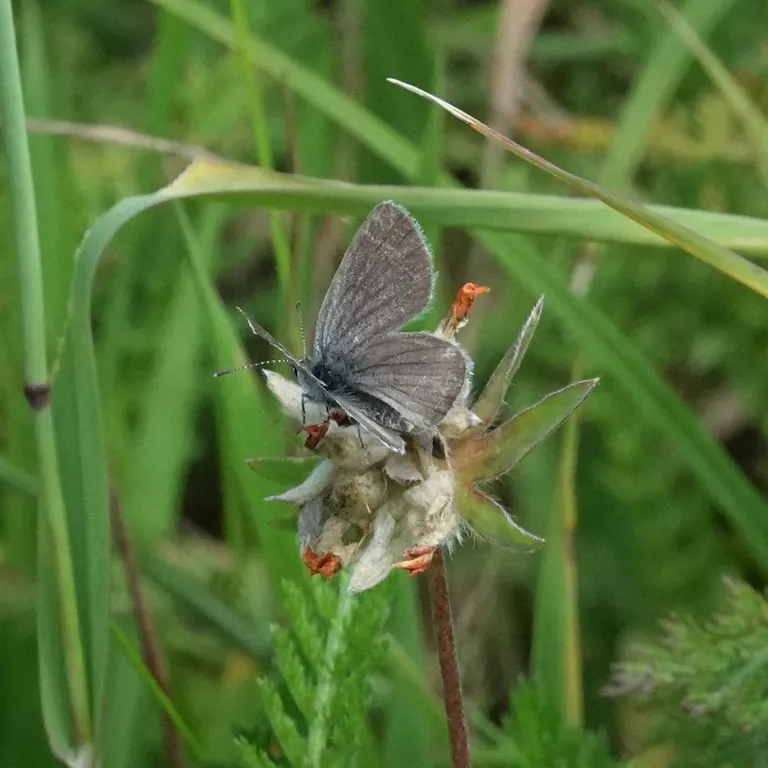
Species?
Cupido minimus
